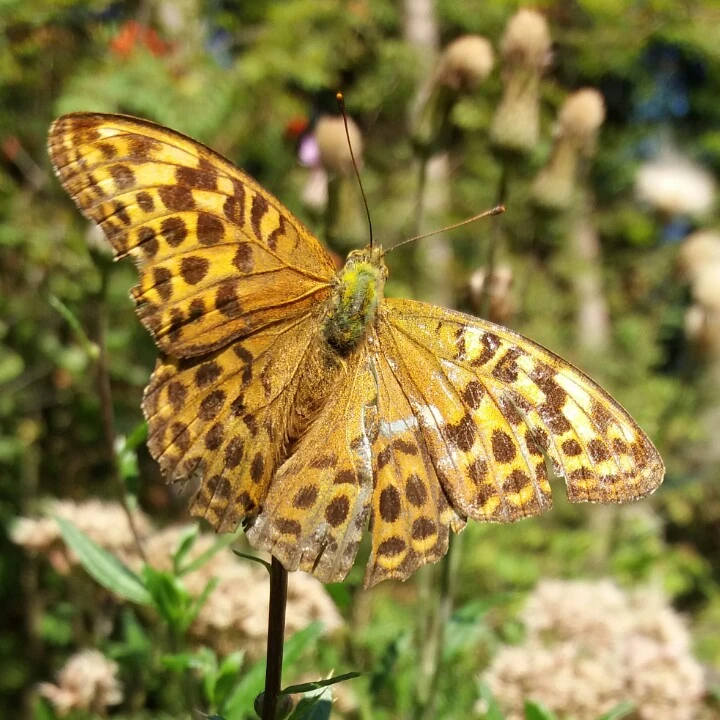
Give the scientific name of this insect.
Argynnis paphia
